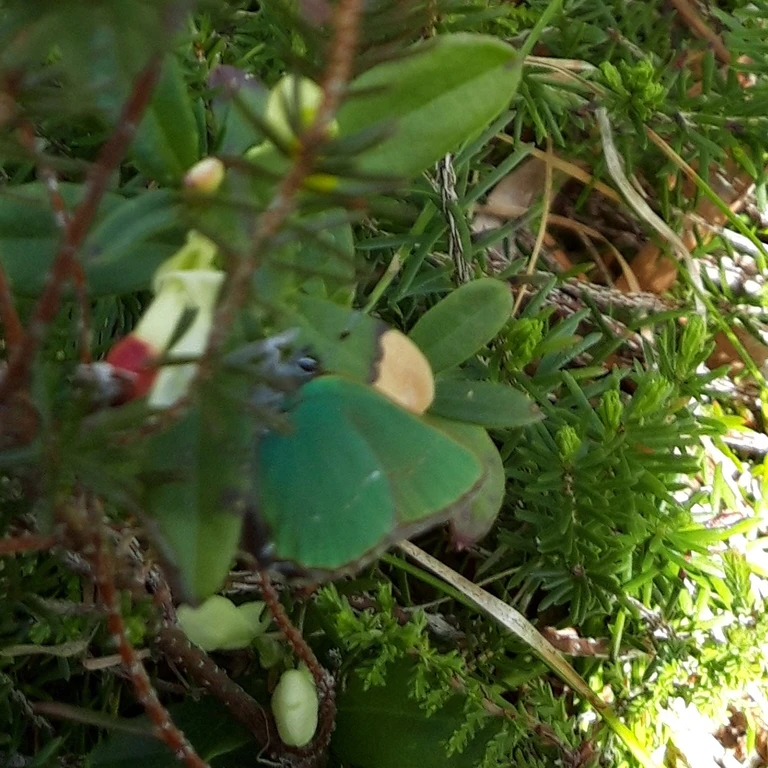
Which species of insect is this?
Callophrys rubi
